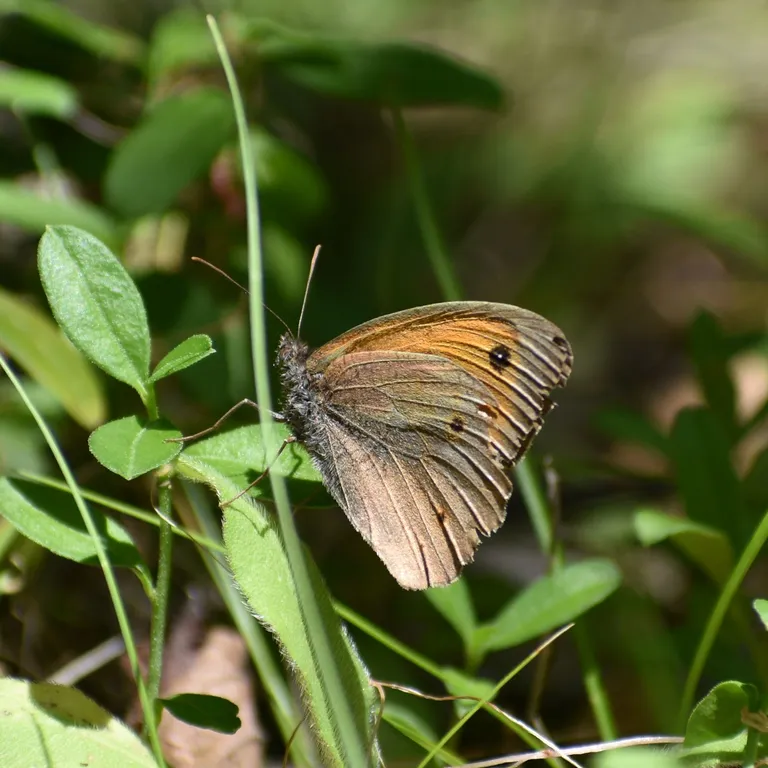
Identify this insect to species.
Maniola jurtina
